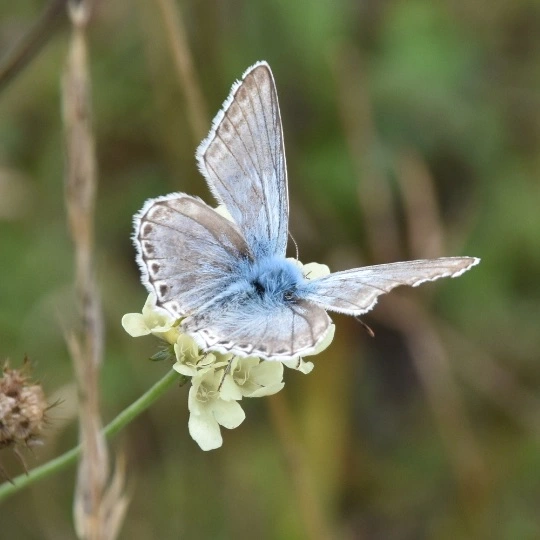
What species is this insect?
Lysandra coridon
